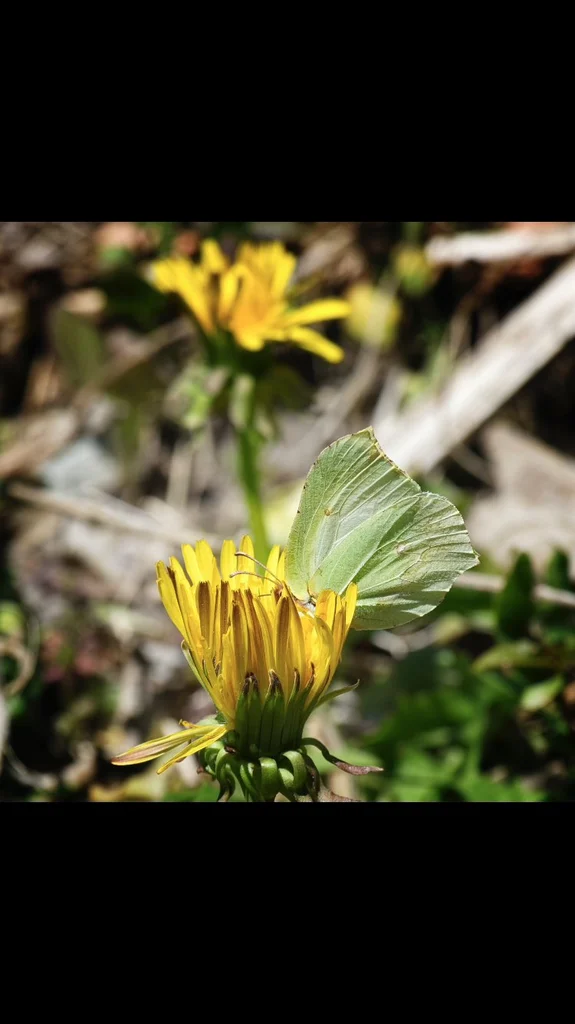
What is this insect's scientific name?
Gonepteryx rhamni
